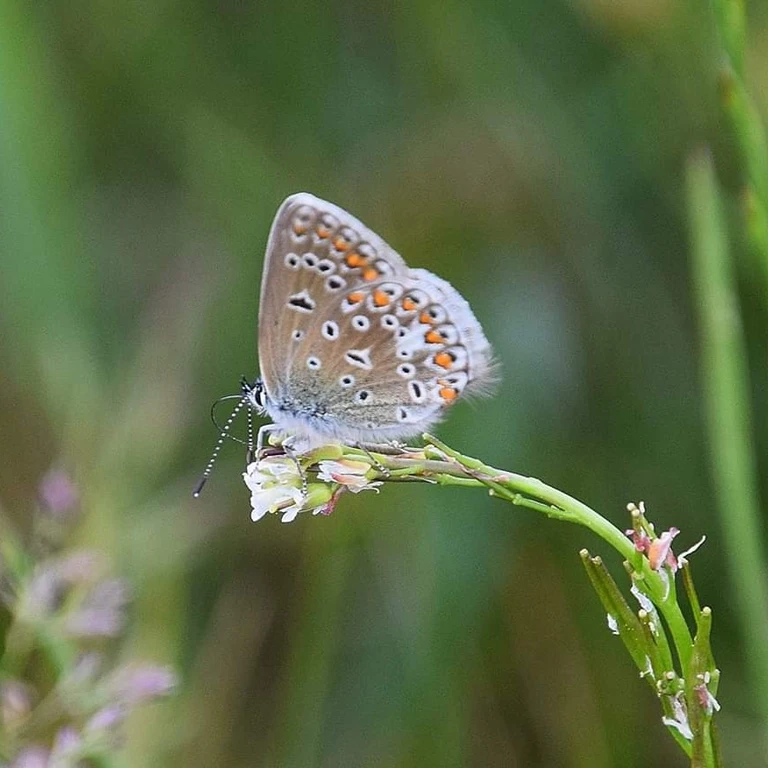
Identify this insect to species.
Polyommatus icarus
